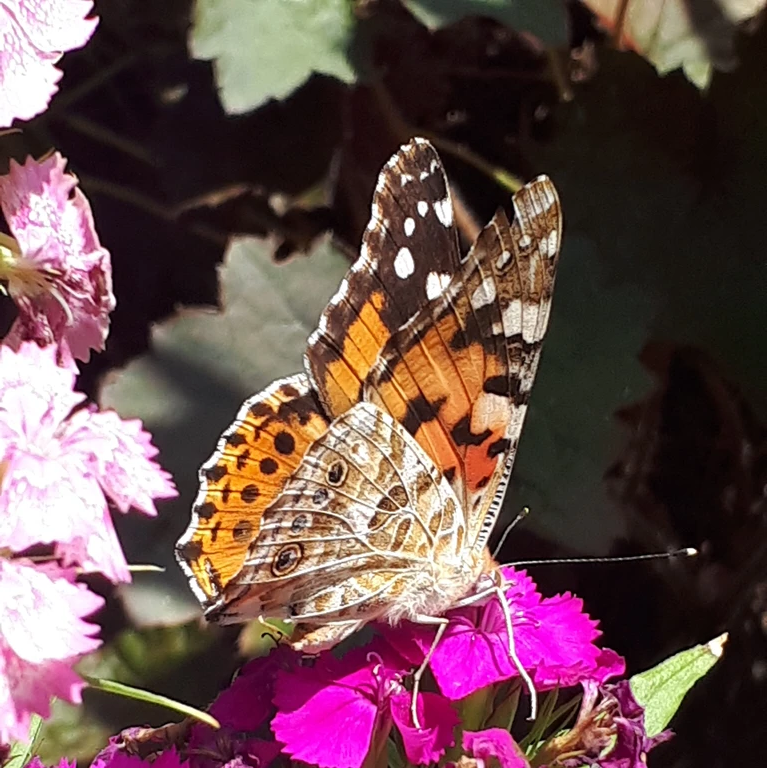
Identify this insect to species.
Vanessa cardui
